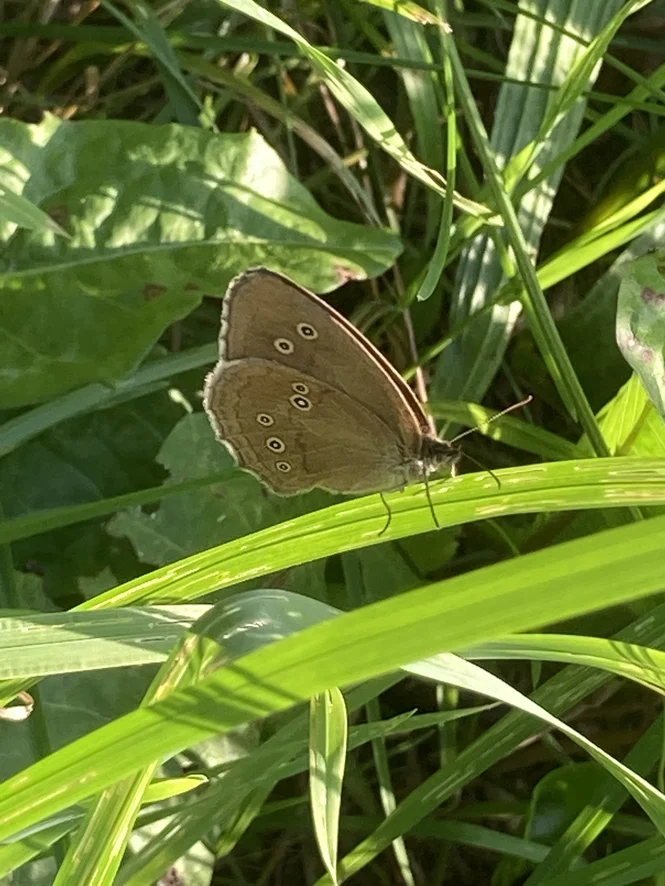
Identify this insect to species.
Aphantopus hyperantus
